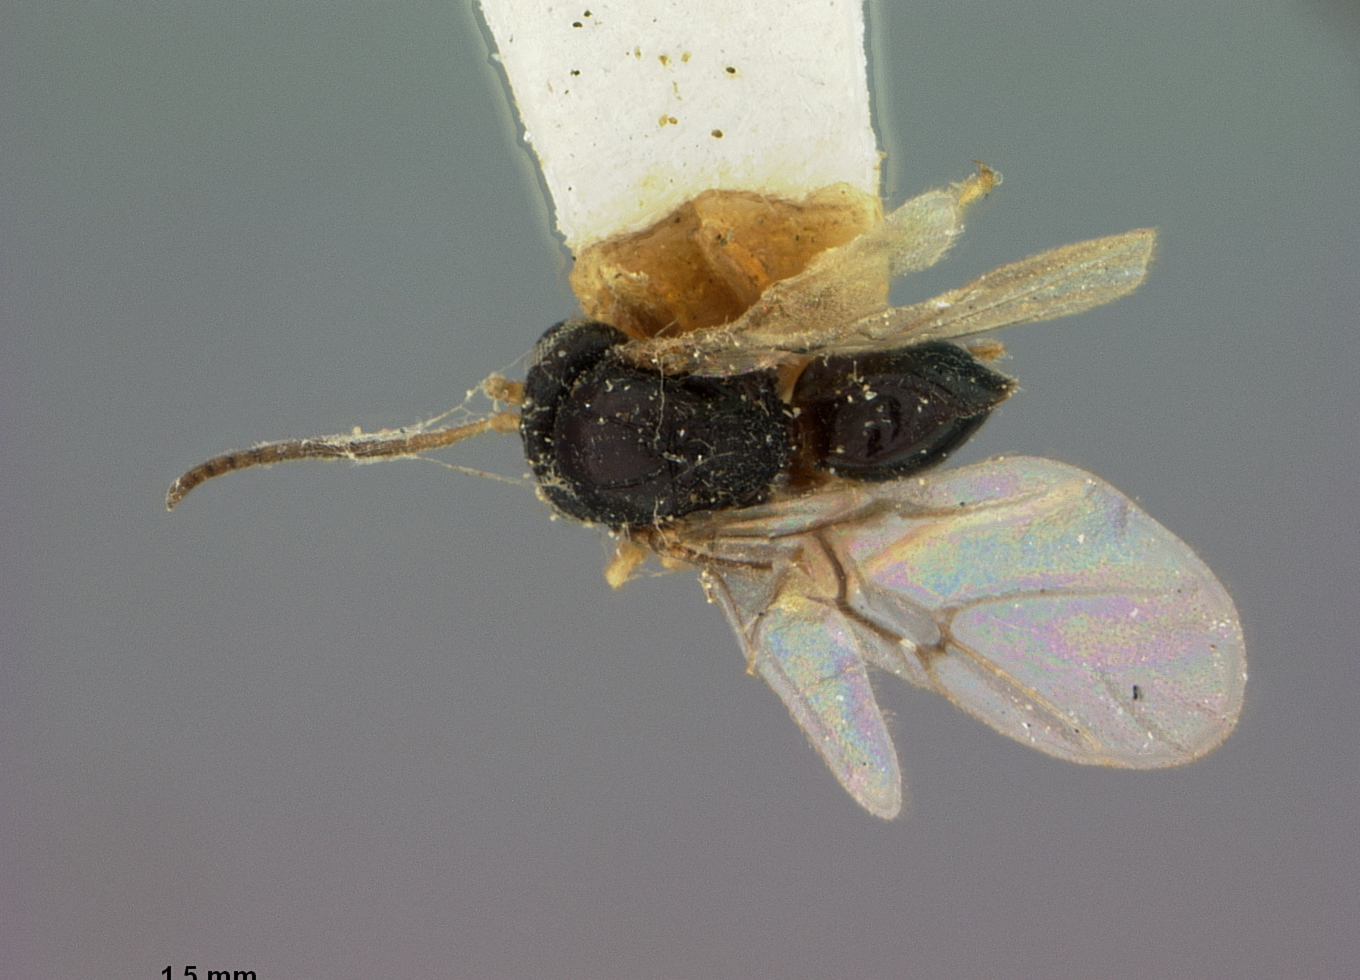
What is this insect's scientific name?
Cynips quercus
